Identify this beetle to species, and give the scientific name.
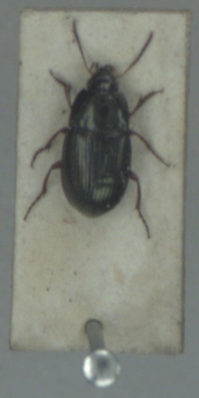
Amara familiaris
